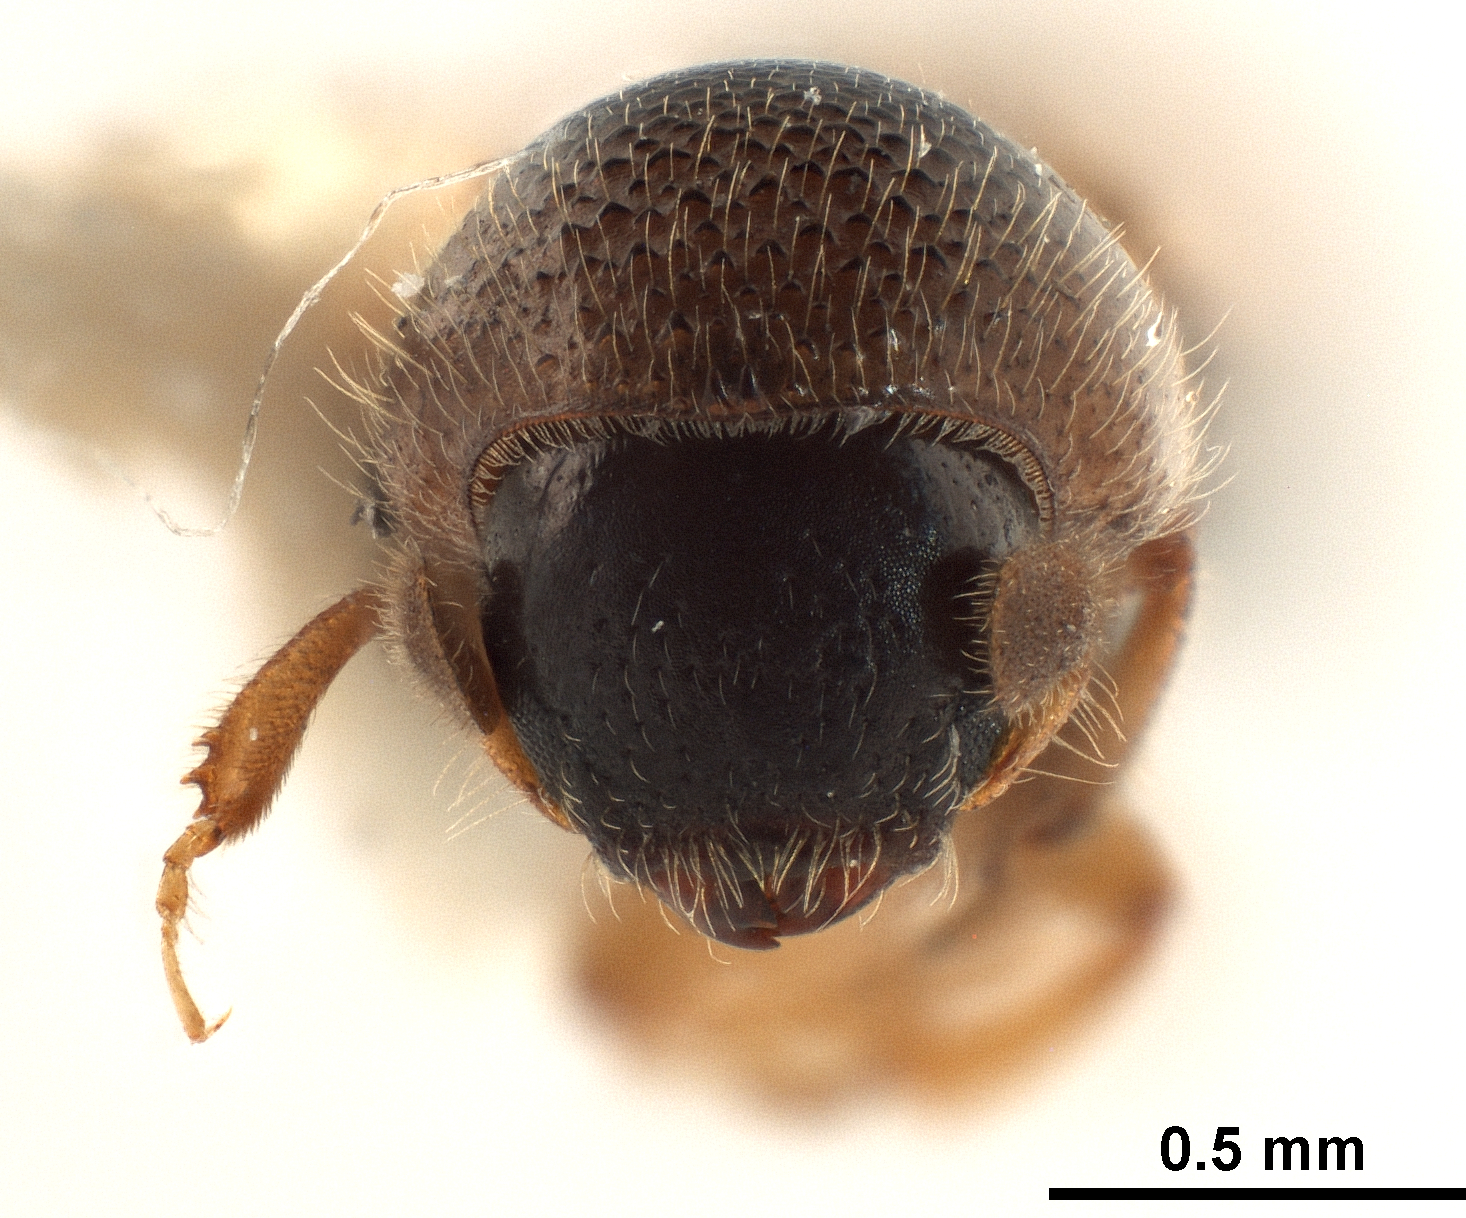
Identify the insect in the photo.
Corthyloxiphus aztecus
